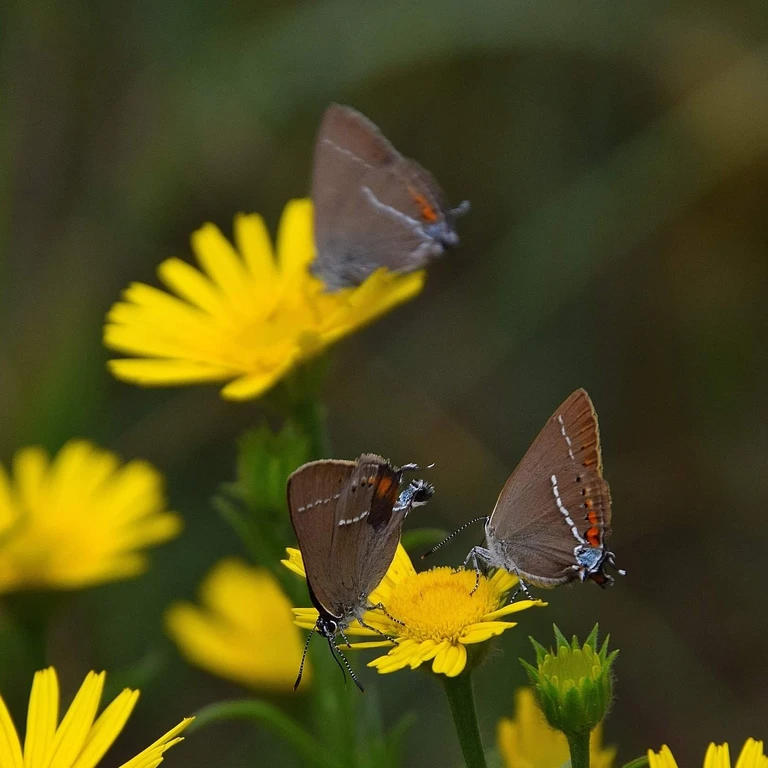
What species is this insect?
Satyrium spini (also Tuttiola spini)
